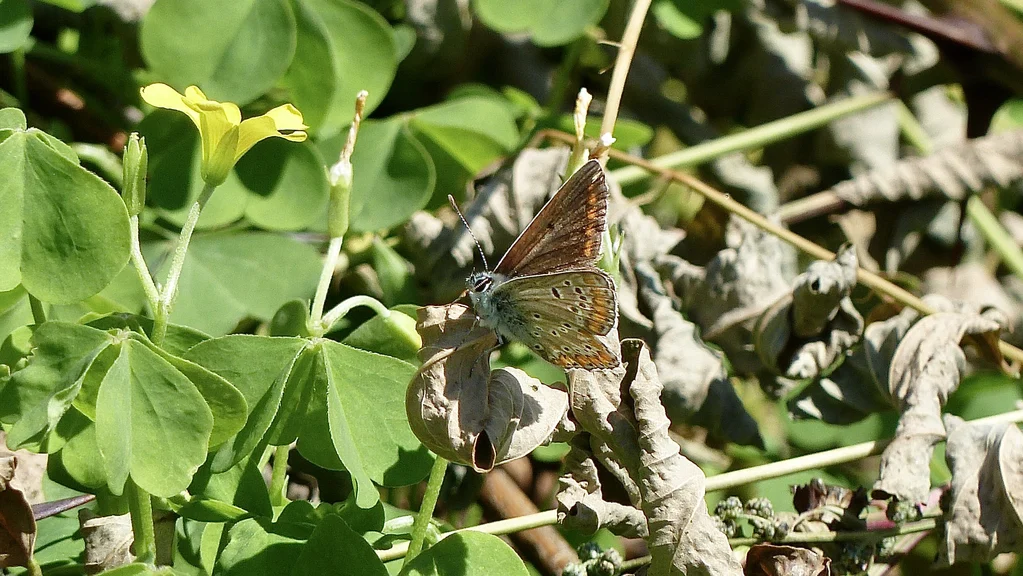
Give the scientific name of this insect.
Aricia agestis/artaxerxes
